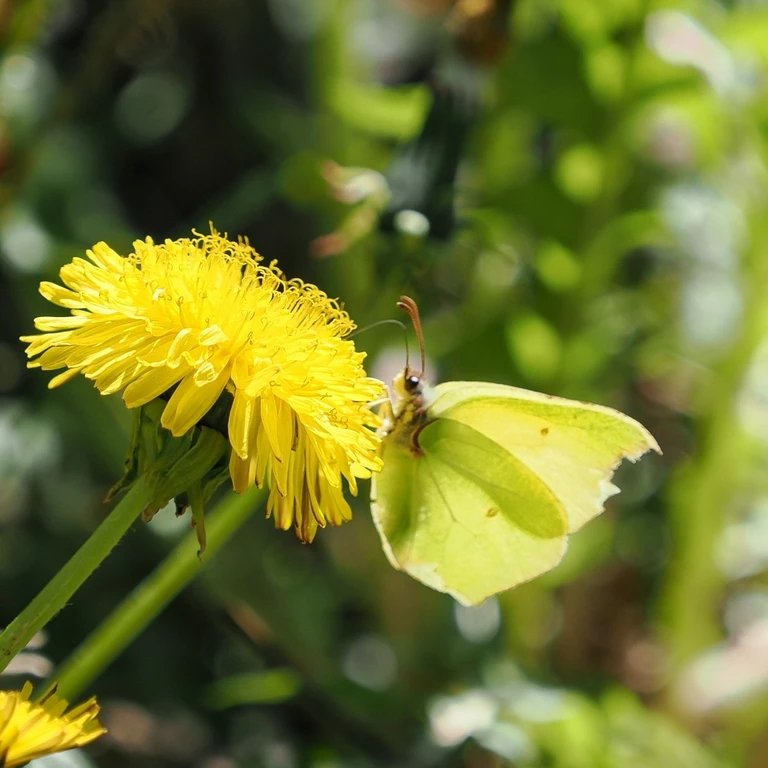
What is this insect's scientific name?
Gonepteryx rhamni
